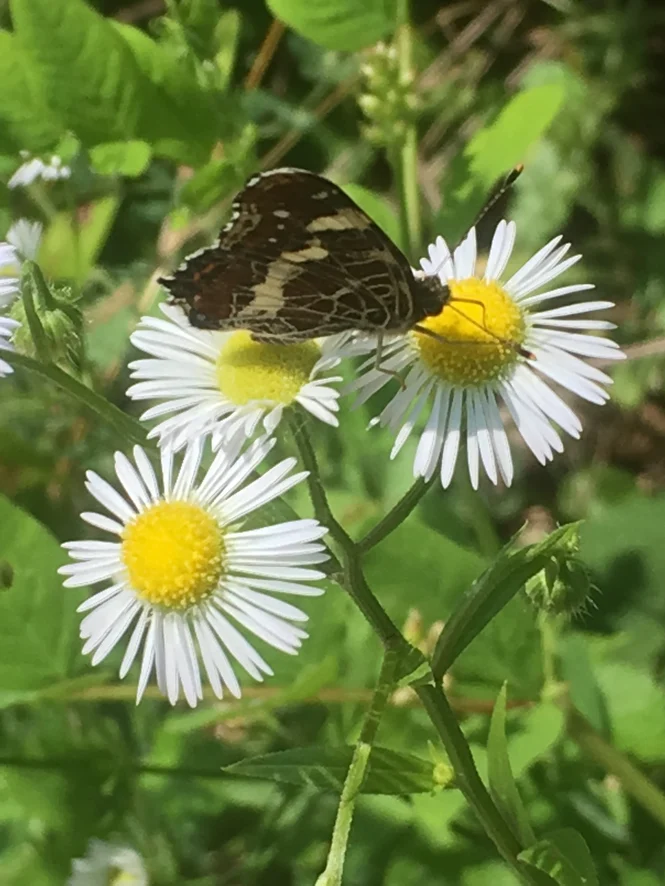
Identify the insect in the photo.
Araschnia levana
